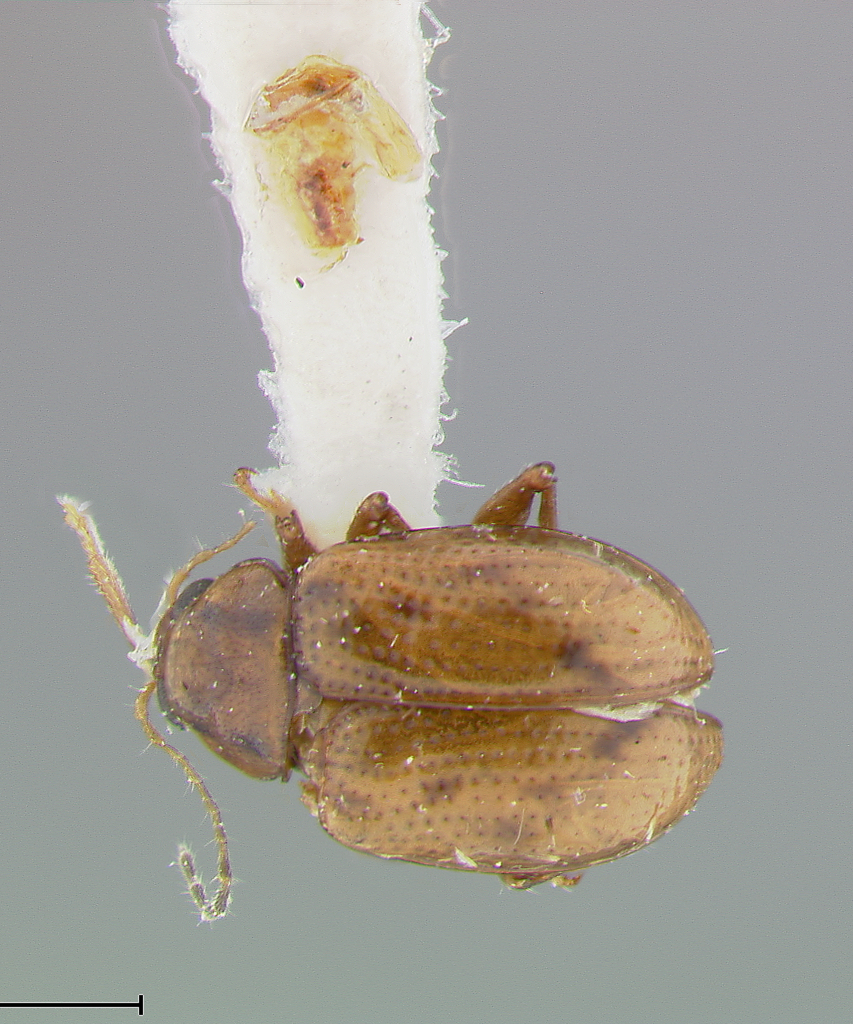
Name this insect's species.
Metachroma moaense
